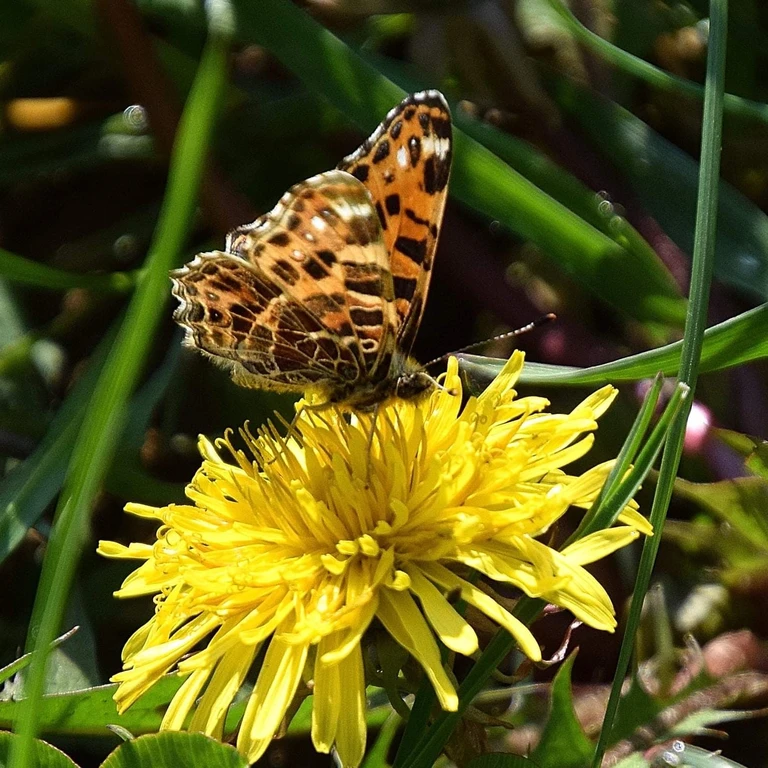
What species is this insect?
Araschnia levana
